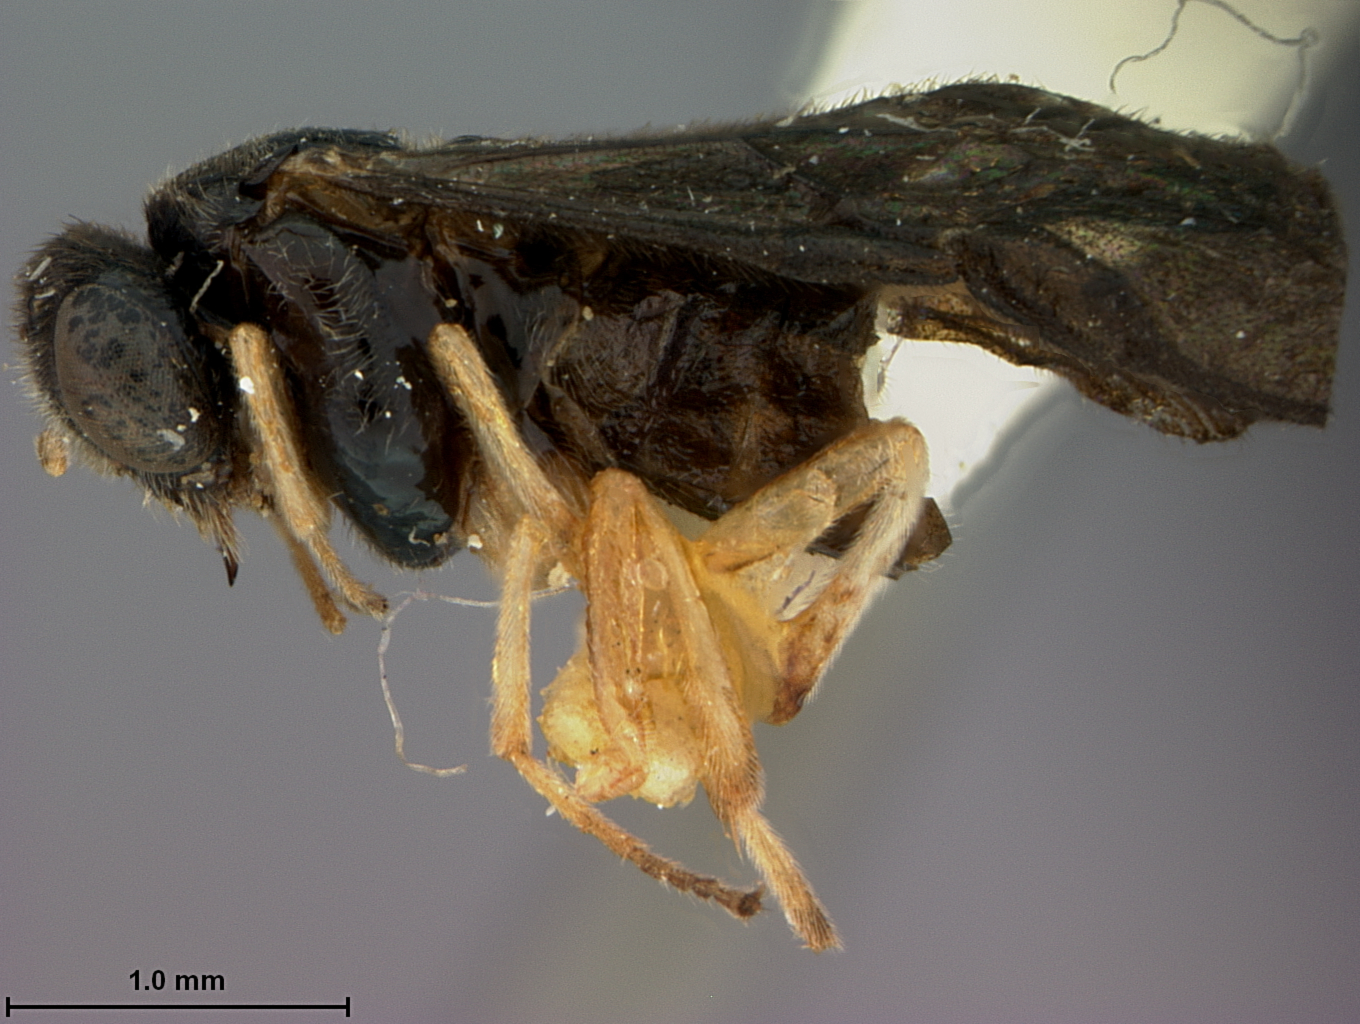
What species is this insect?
Acordulecera knabi
